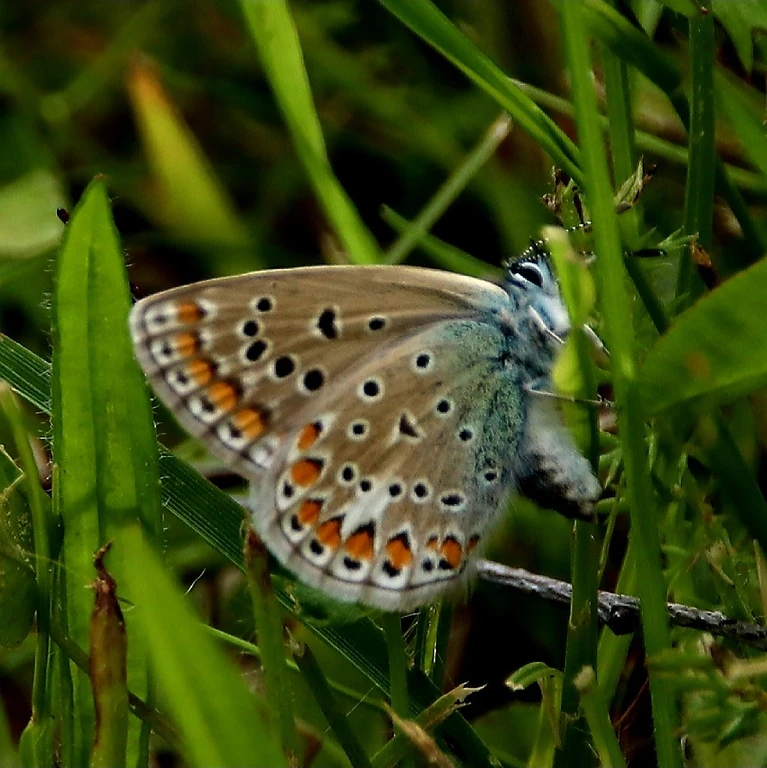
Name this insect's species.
Polyommatus icarus
